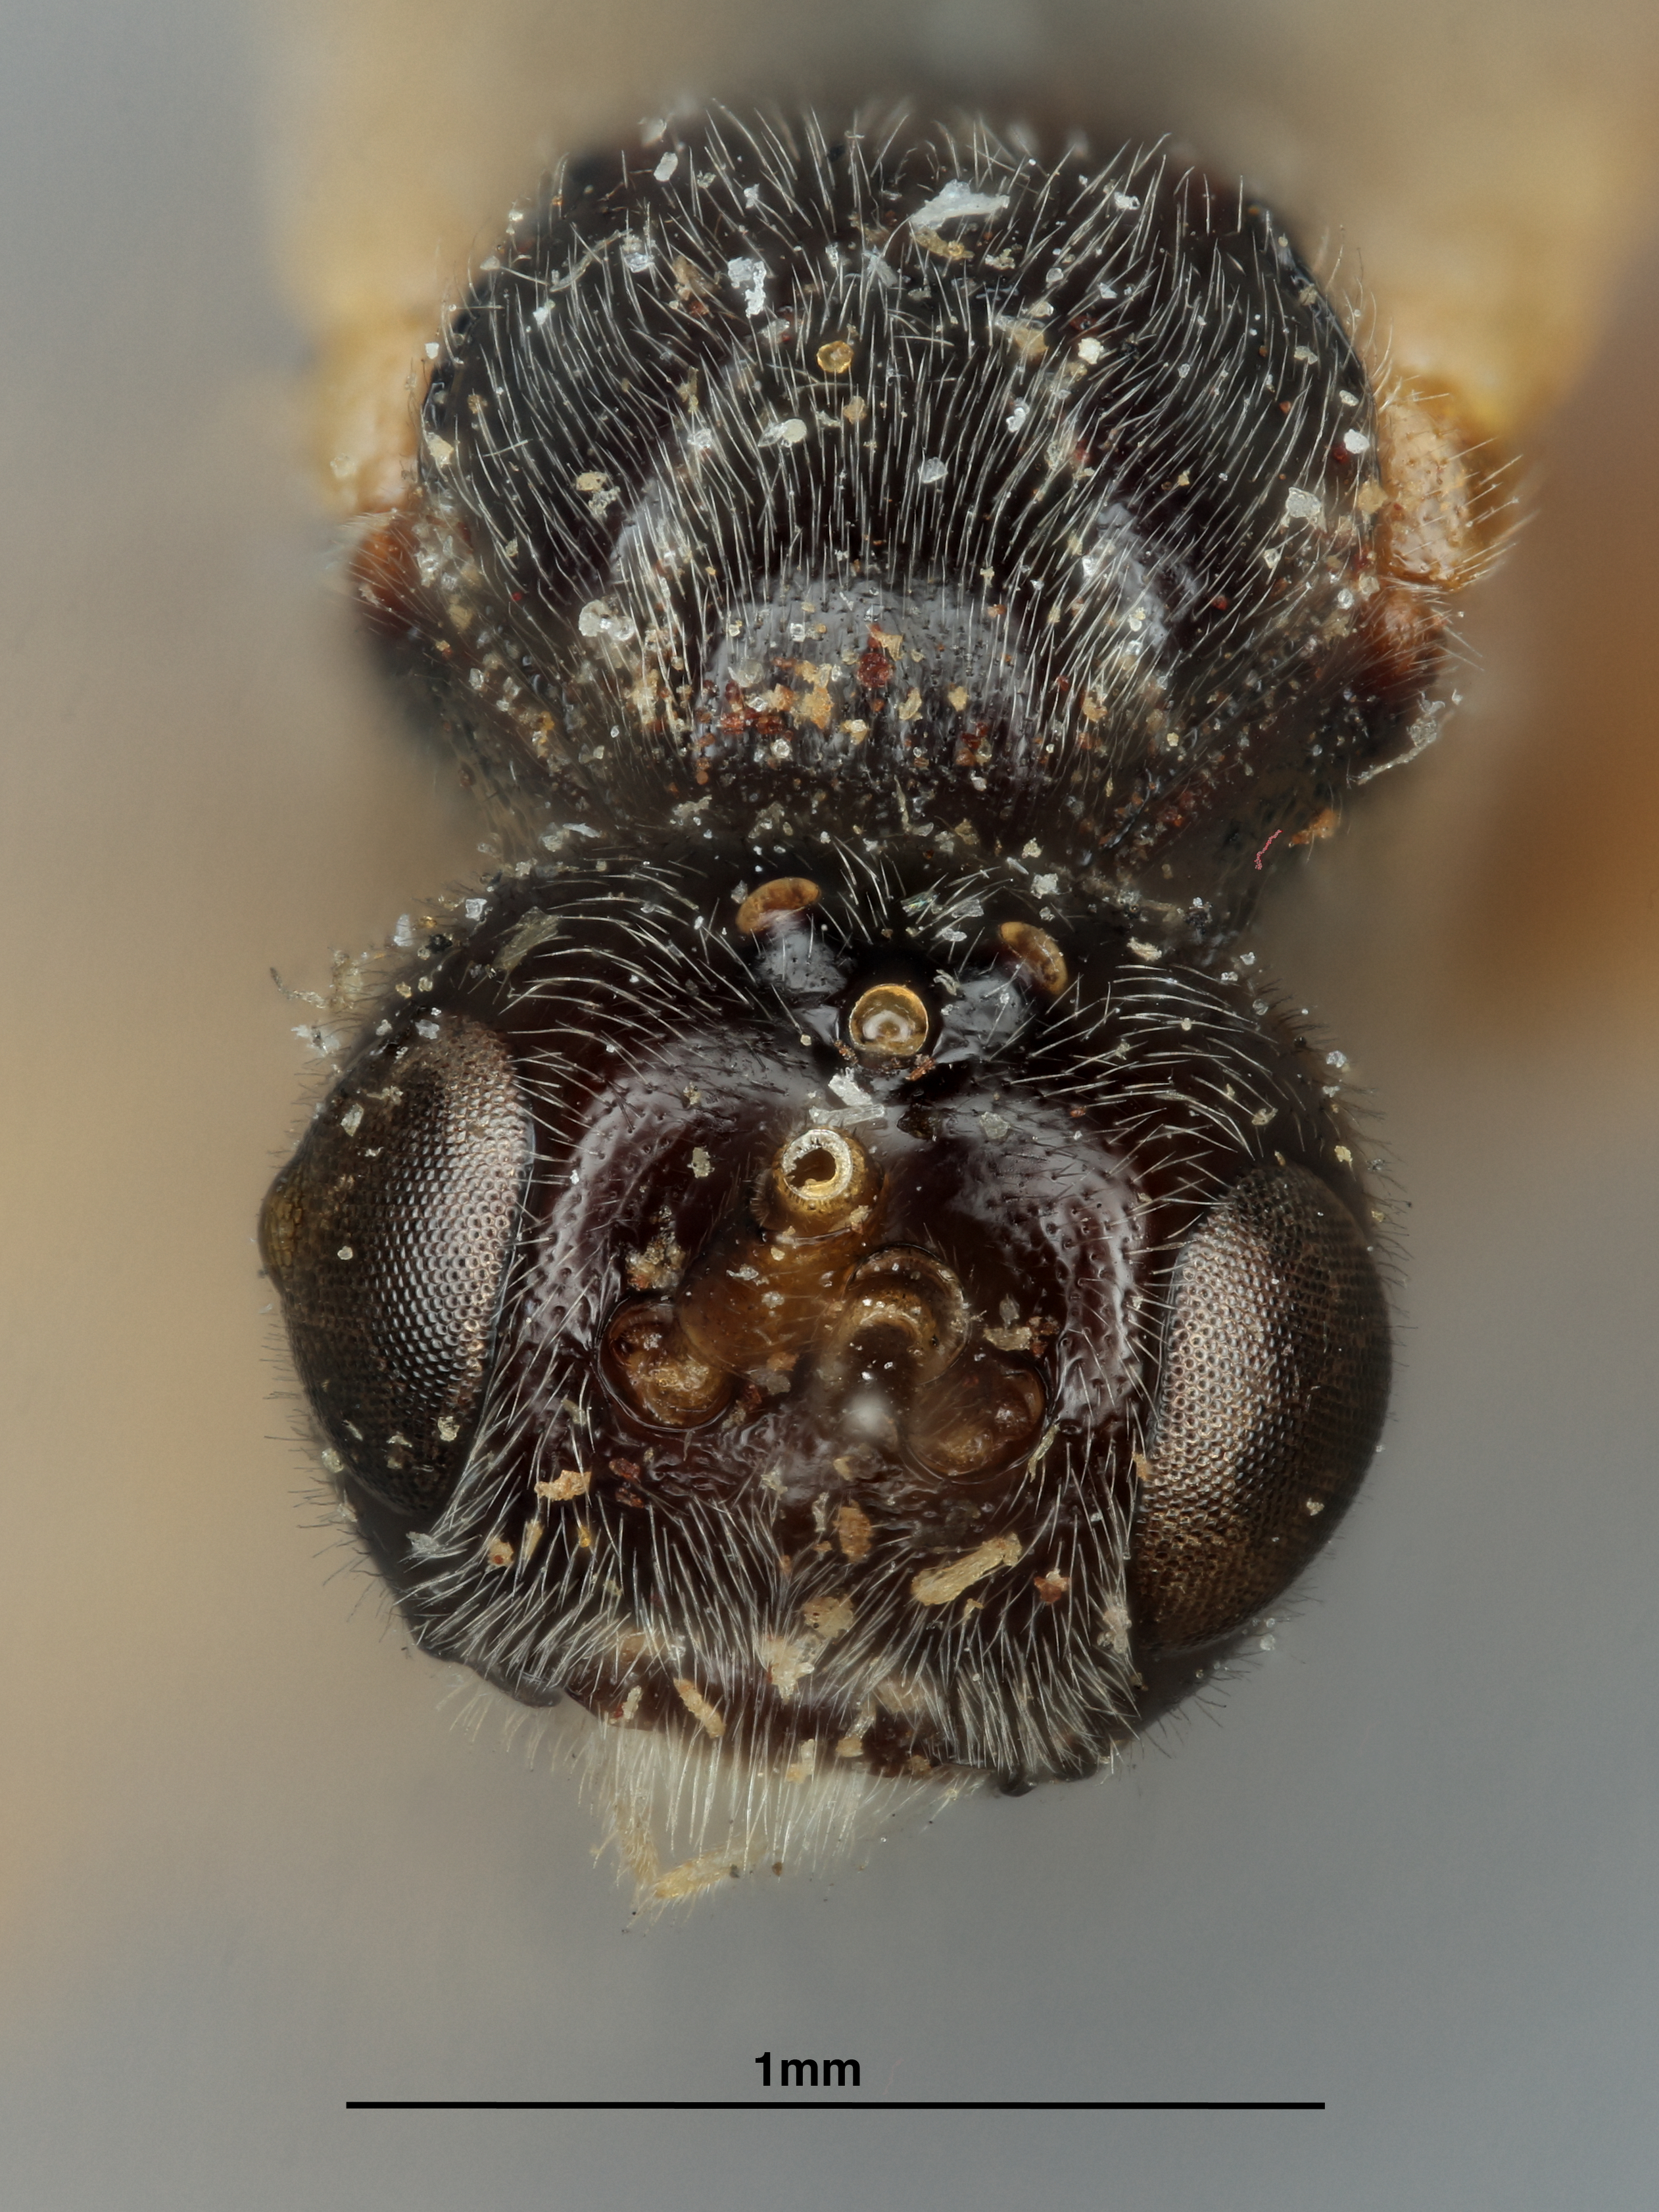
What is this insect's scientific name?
Eubadizon phymatodis
